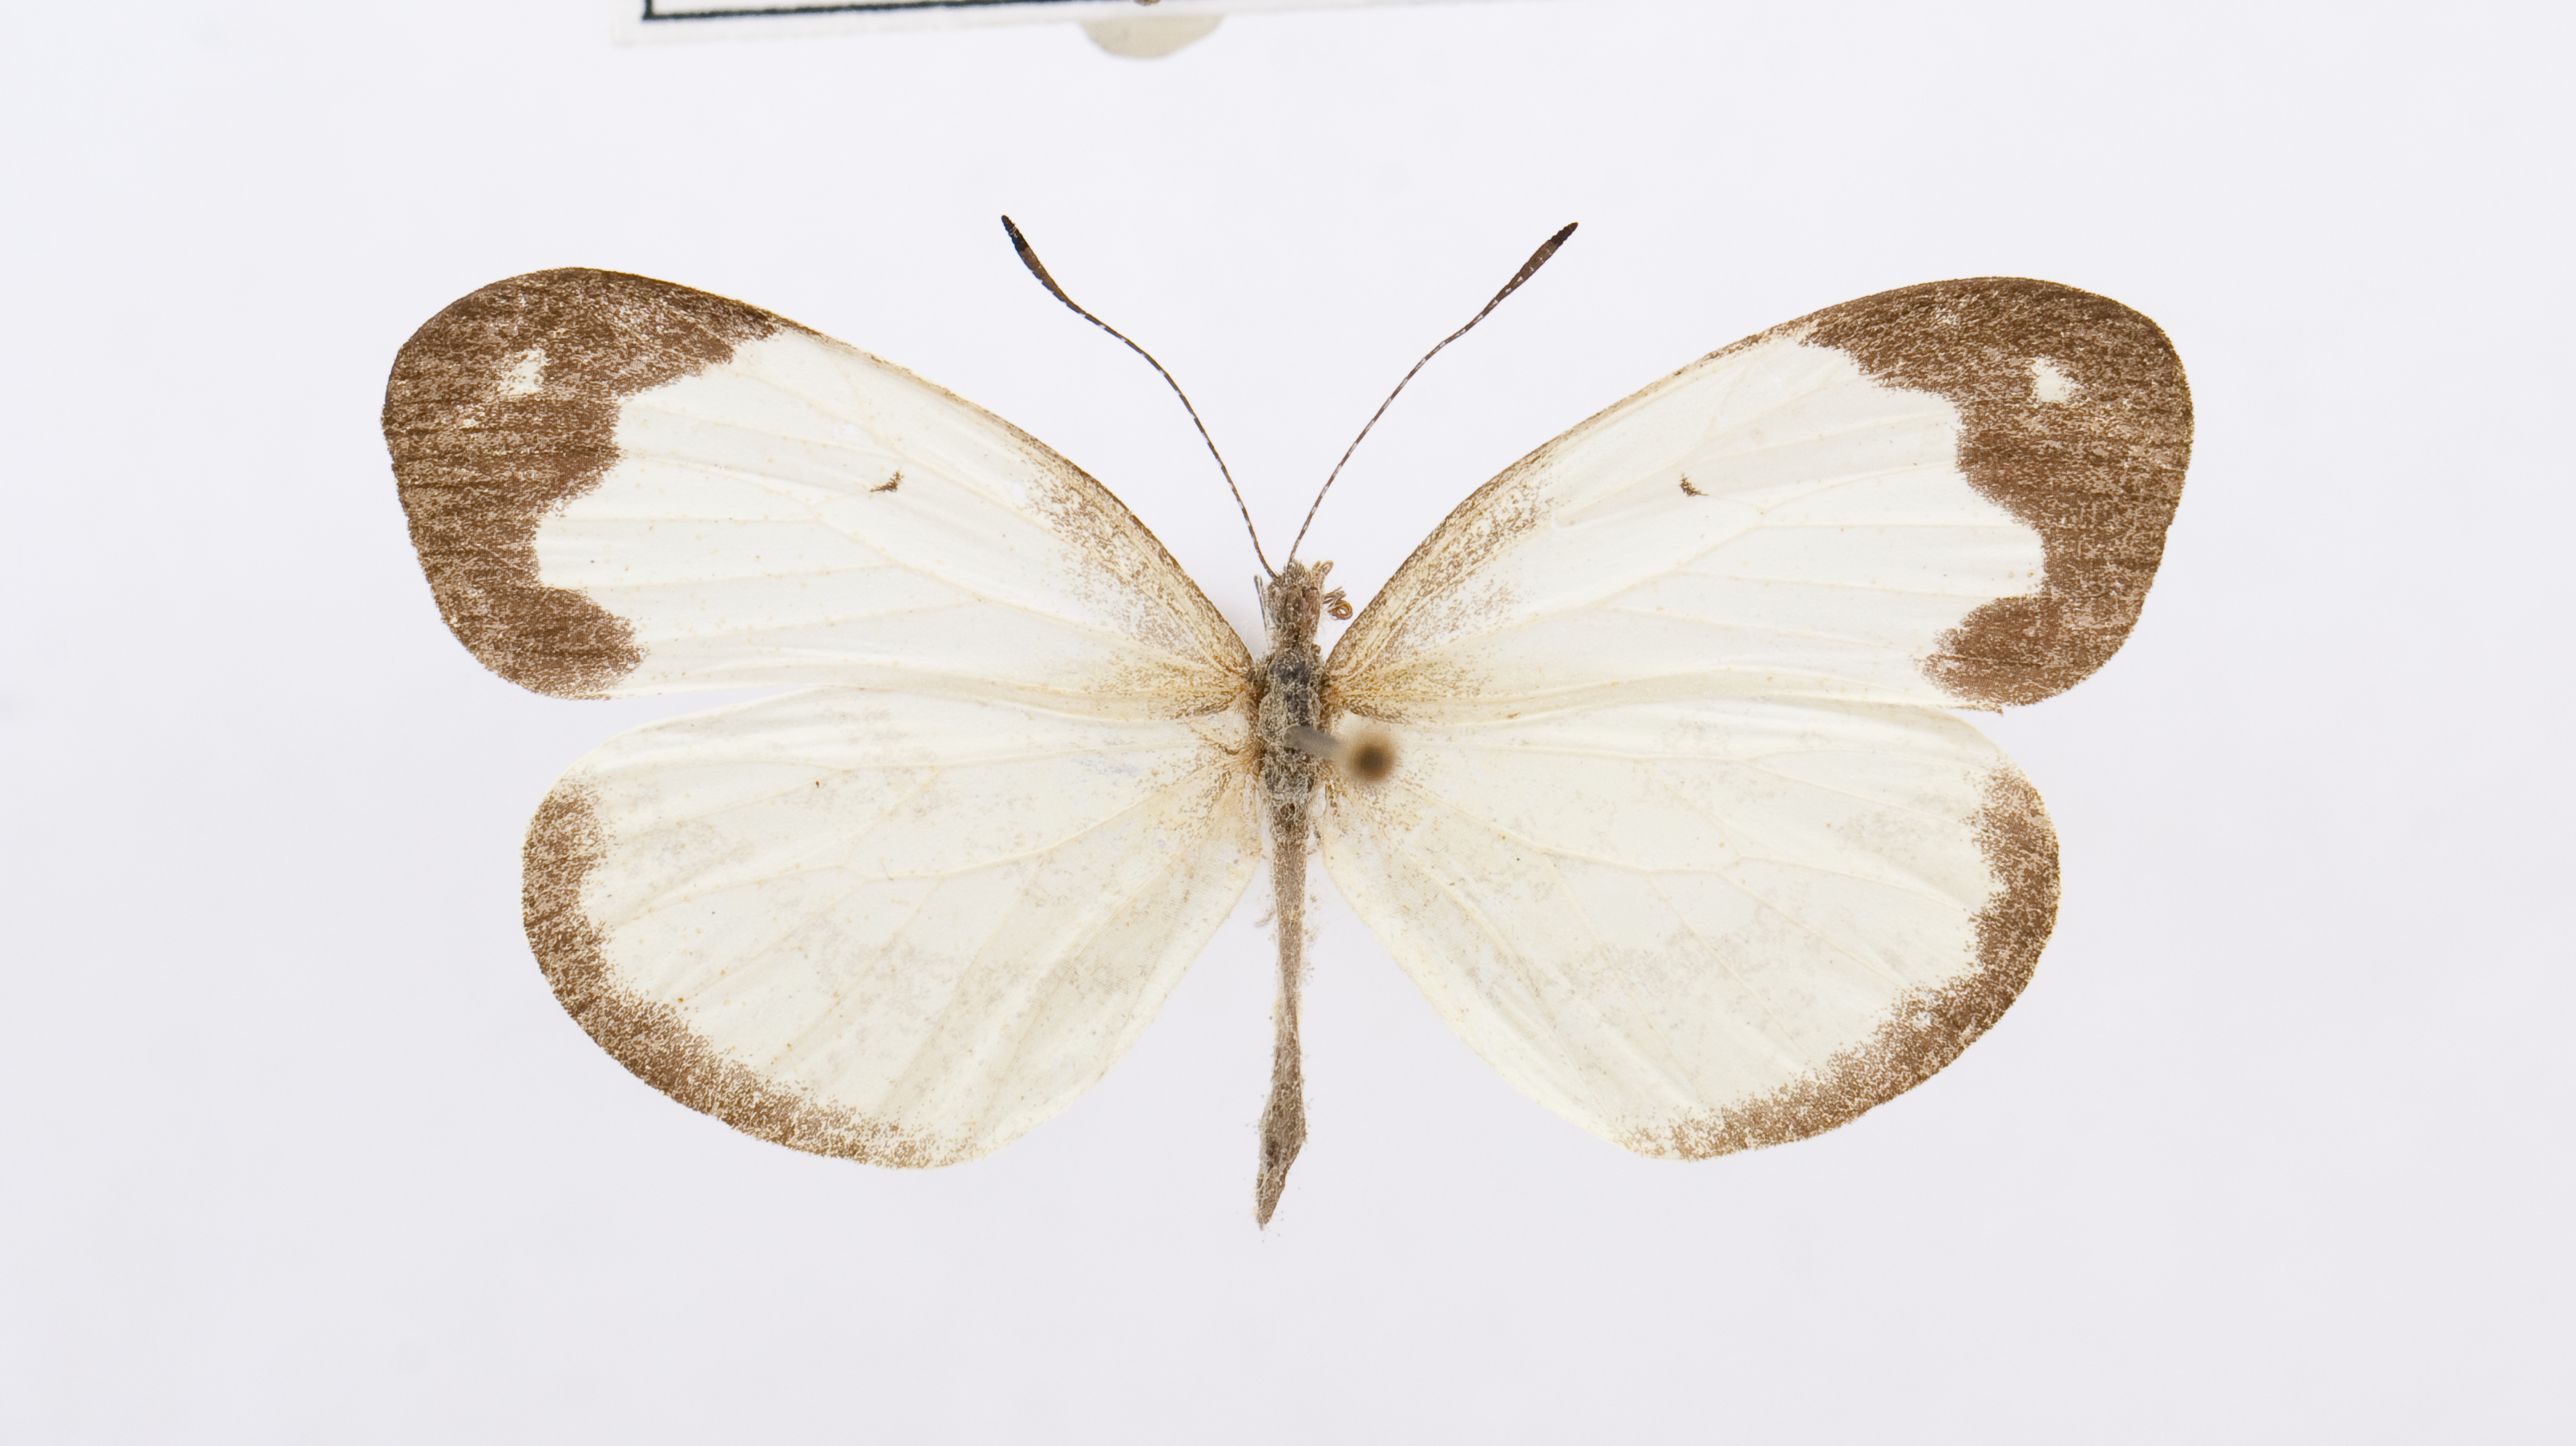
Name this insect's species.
Dismorphia thermesia
